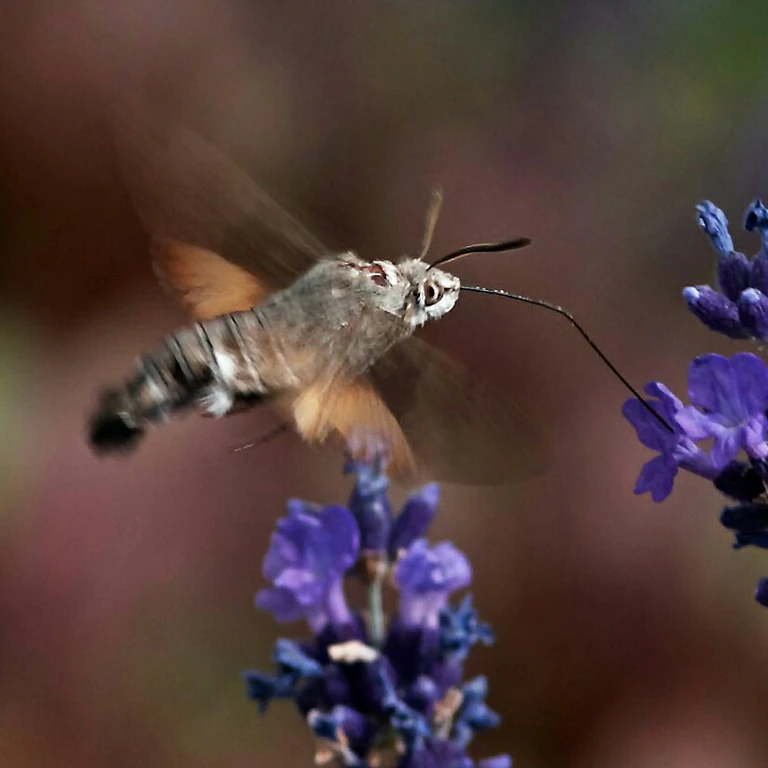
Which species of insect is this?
Macroglossum stellatarum
